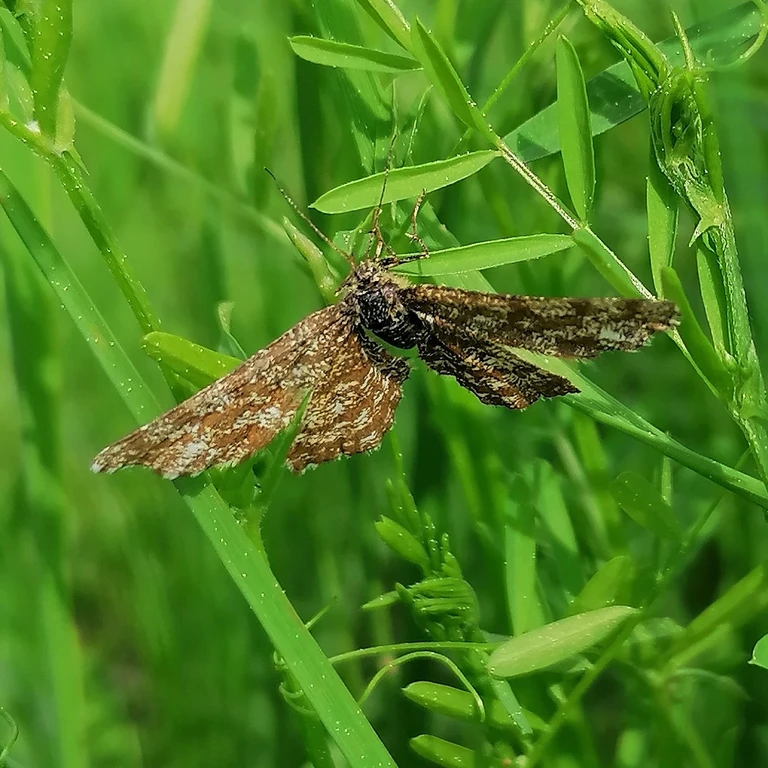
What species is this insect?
Ematurga atomaria
